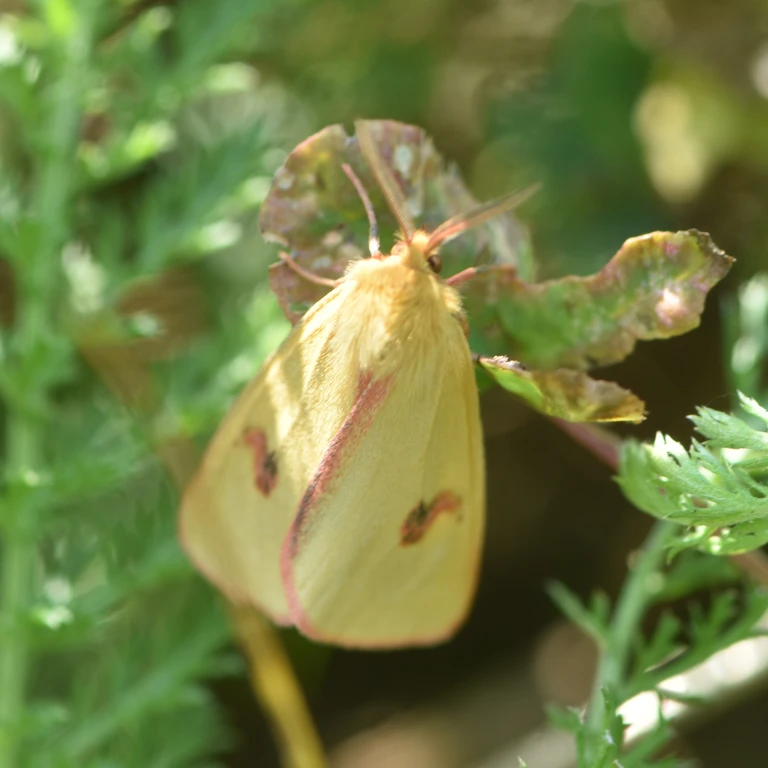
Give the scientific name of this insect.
Diacrisia sannio
